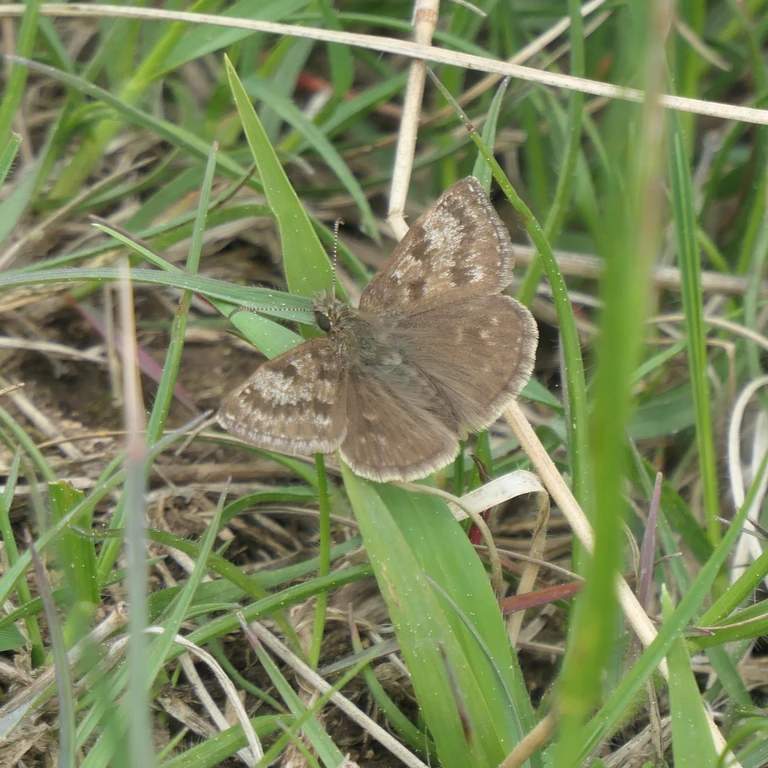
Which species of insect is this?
Erynnis tages
